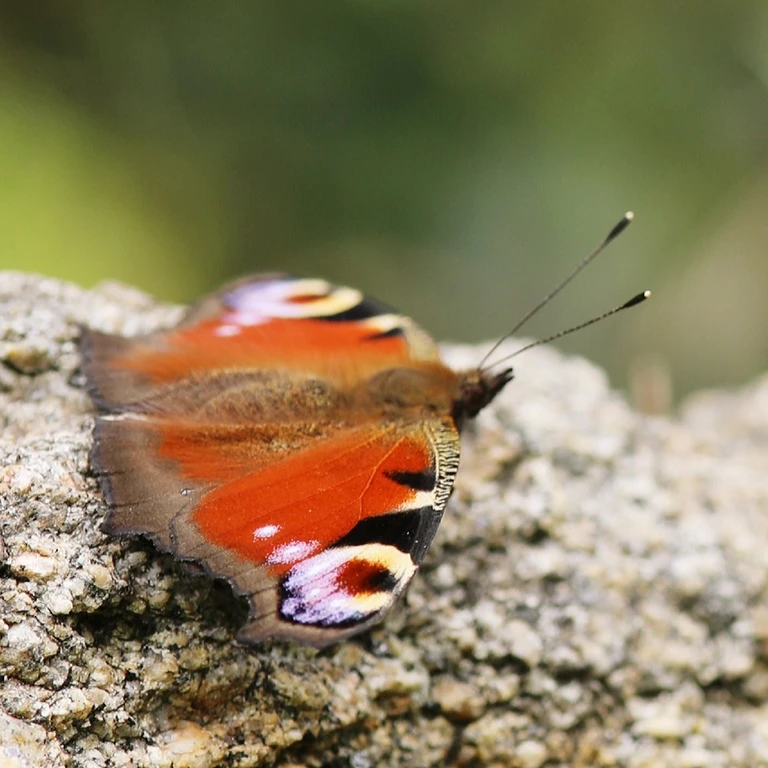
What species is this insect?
Aglais io
